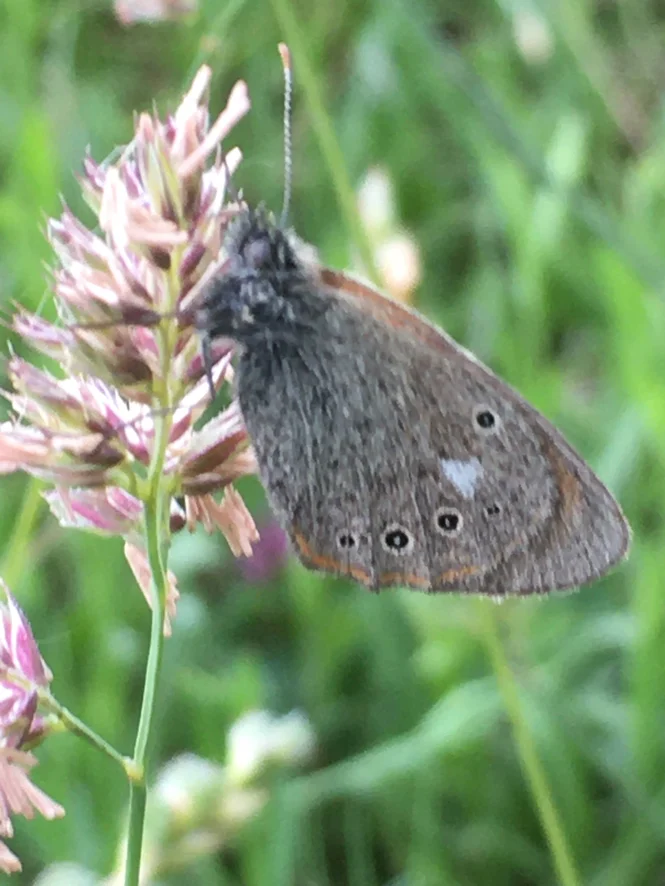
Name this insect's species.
Coenonympha glycerion (also Coenonympha iphis)
